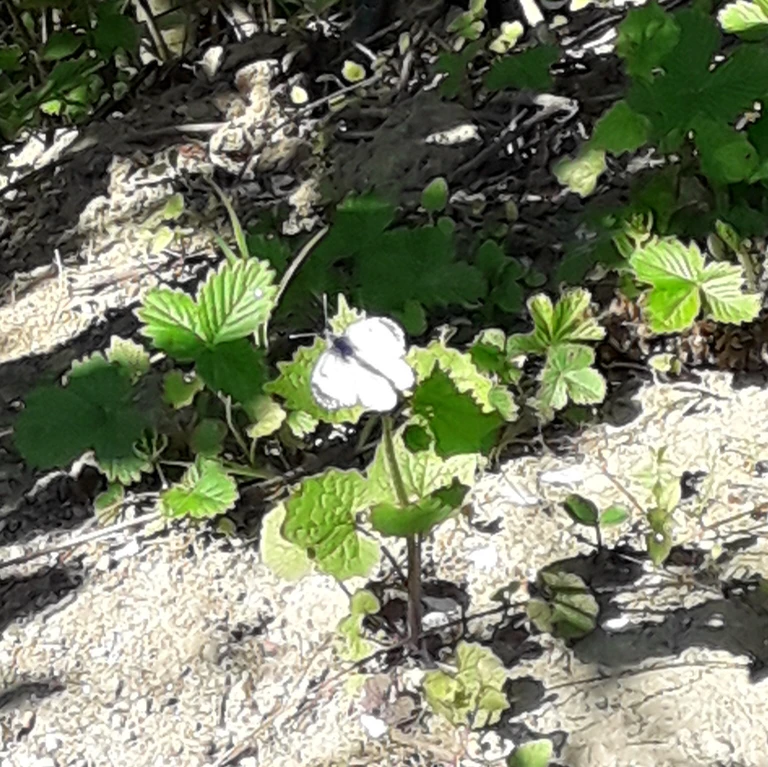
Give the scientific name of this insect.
Anthocharis cardamines
